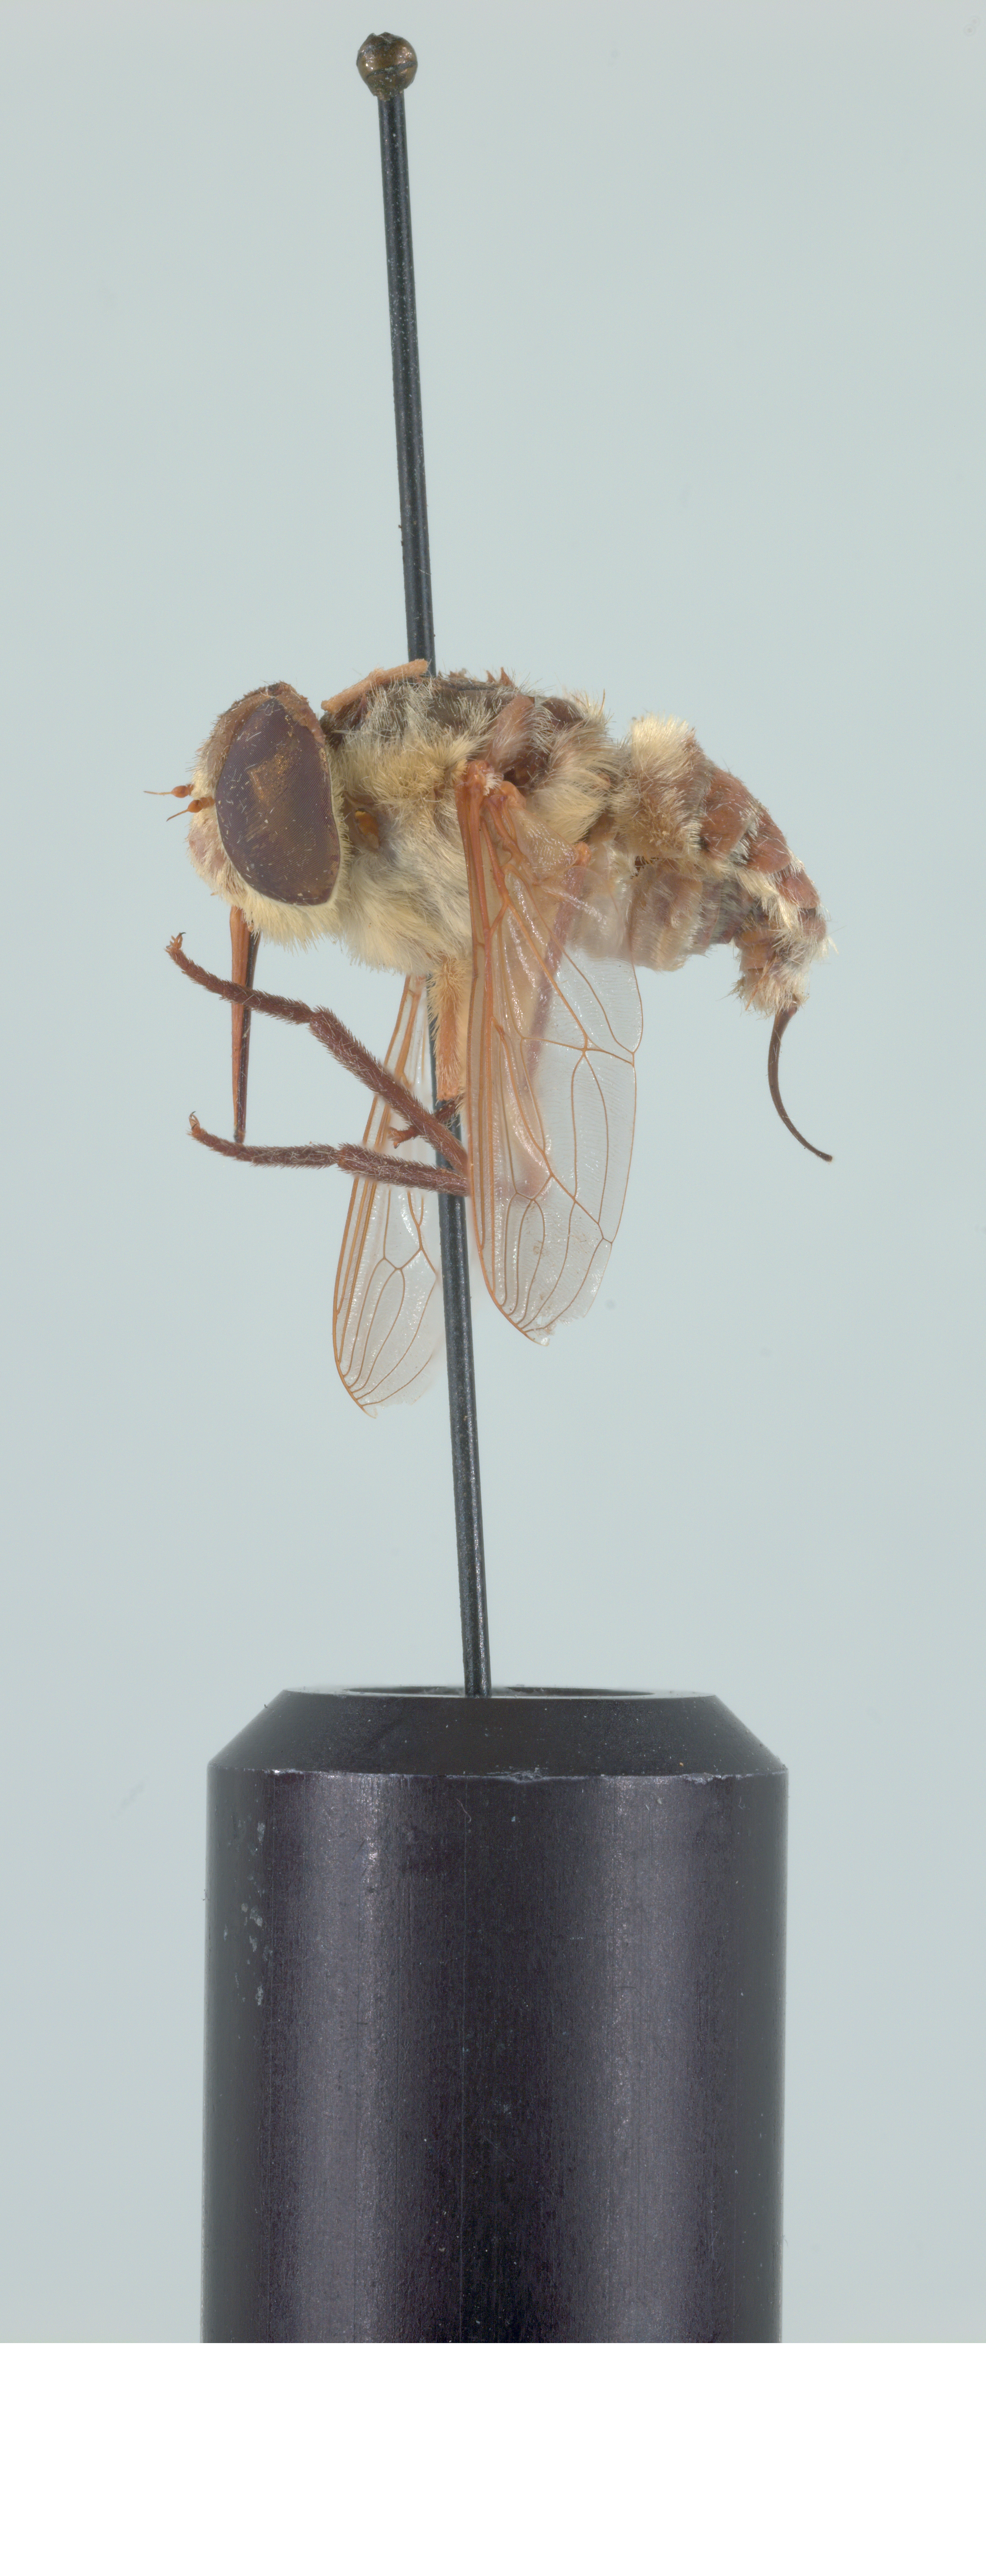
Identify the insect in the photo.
Neorhynchocephalus volaticus
